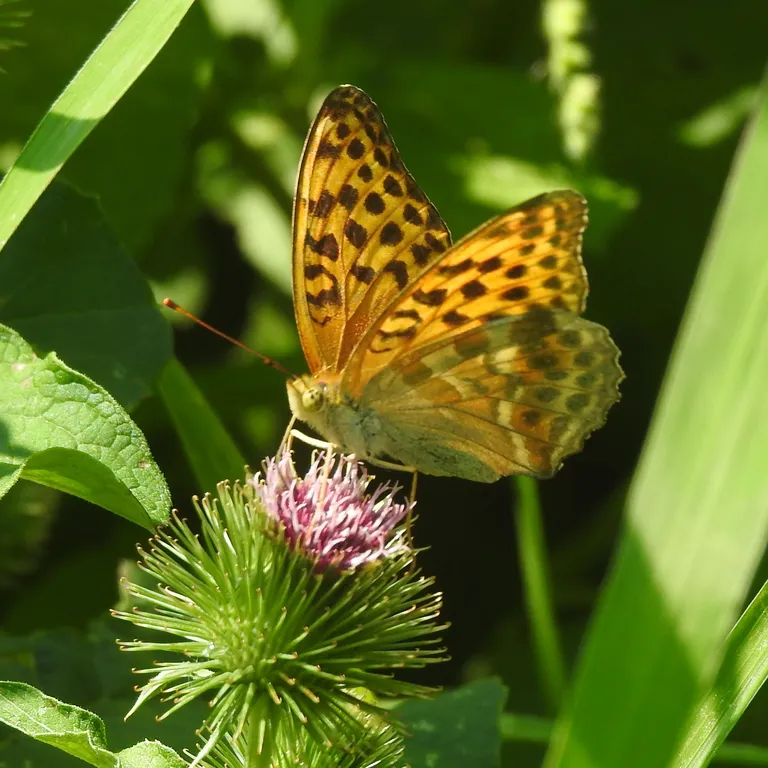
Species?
Argynnis paphia
